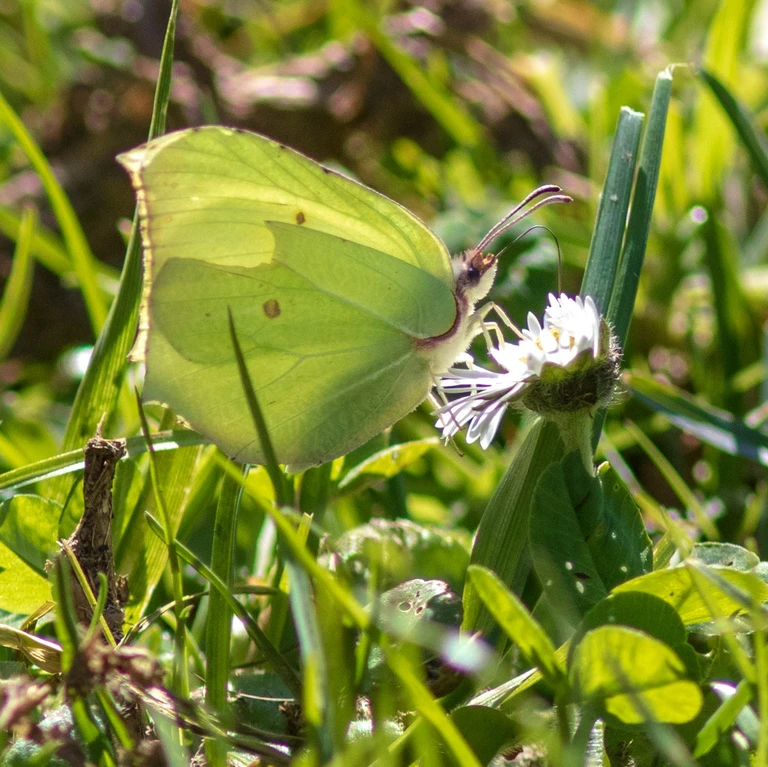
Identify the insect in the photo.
Gonepteryx rhamni
